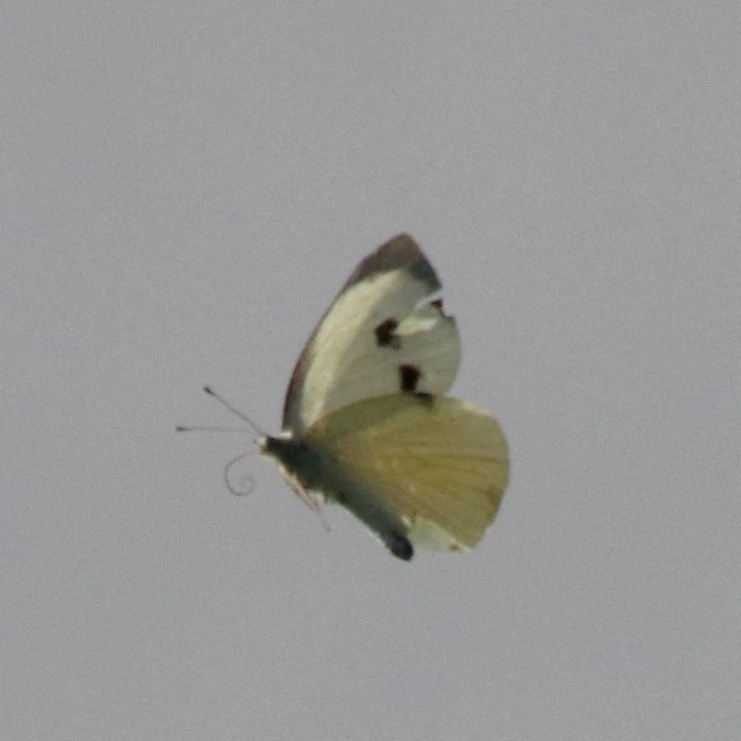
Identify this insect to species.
Pieris brassicae
